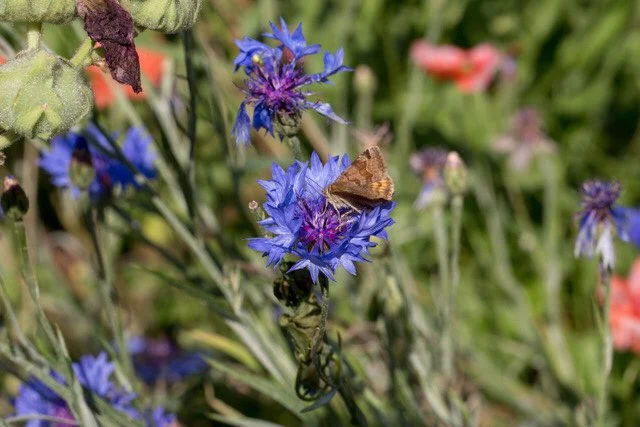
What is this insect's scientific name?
Euclidia glyphica
